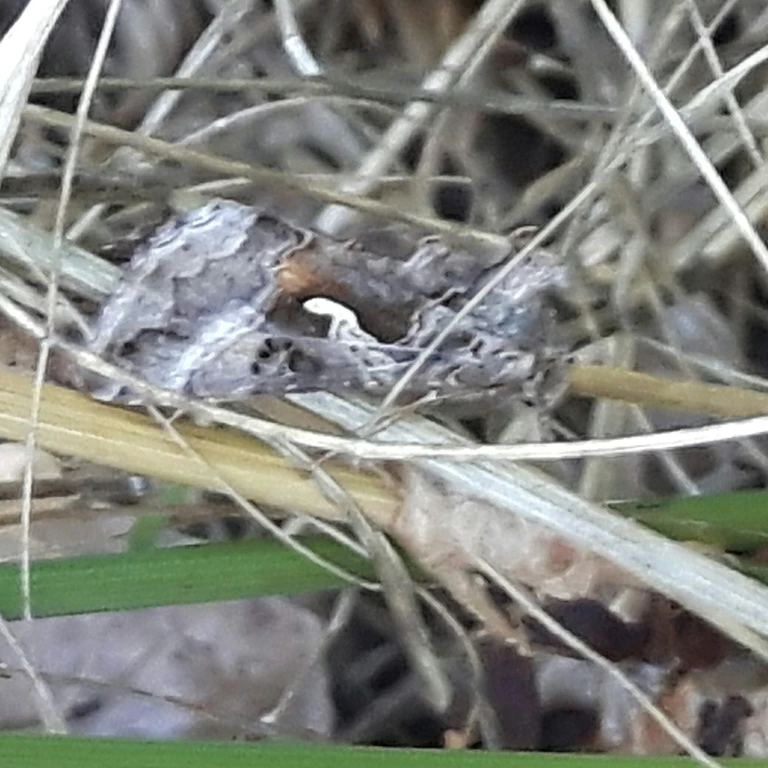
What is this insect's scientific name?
Autographa gamma
